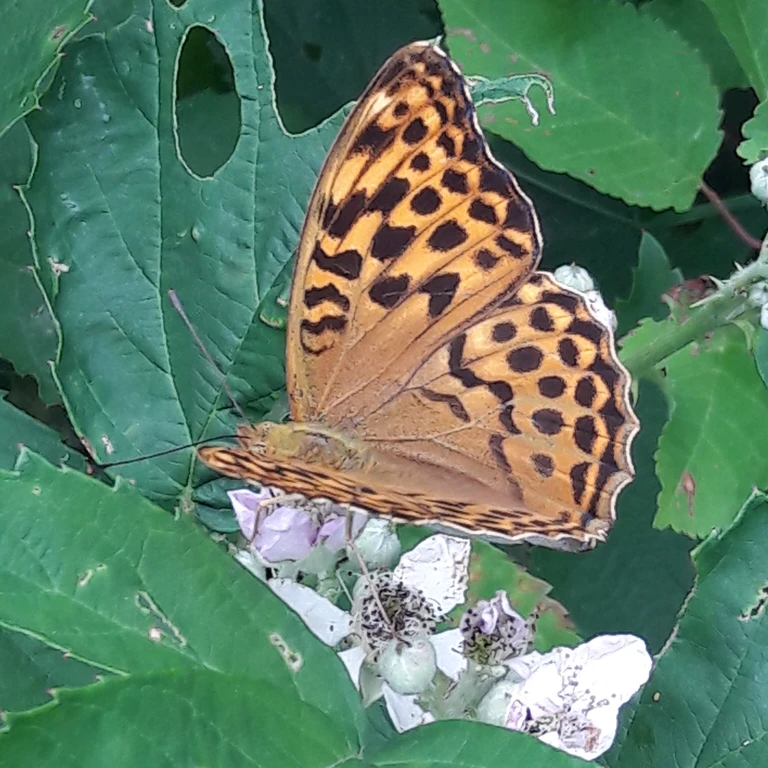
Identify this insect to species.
Argynnis paphia
